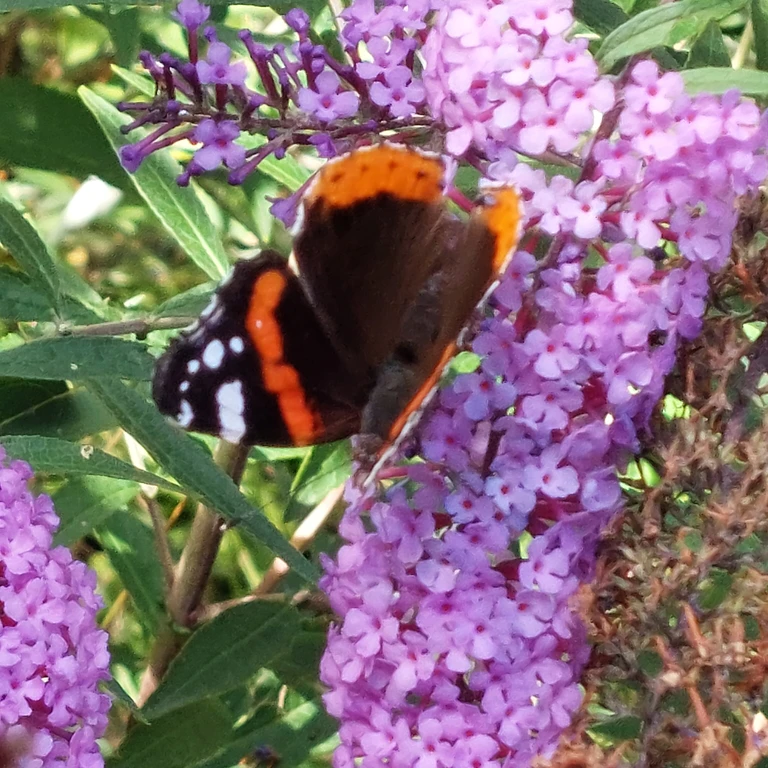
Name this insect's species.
Vanessa atalanta
